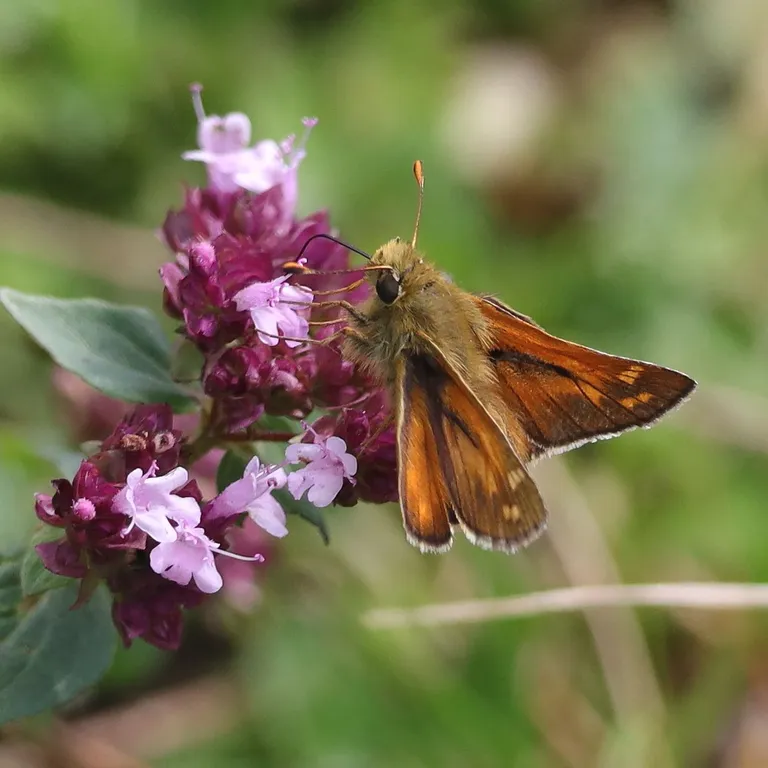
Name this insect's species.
Hesperia comma
